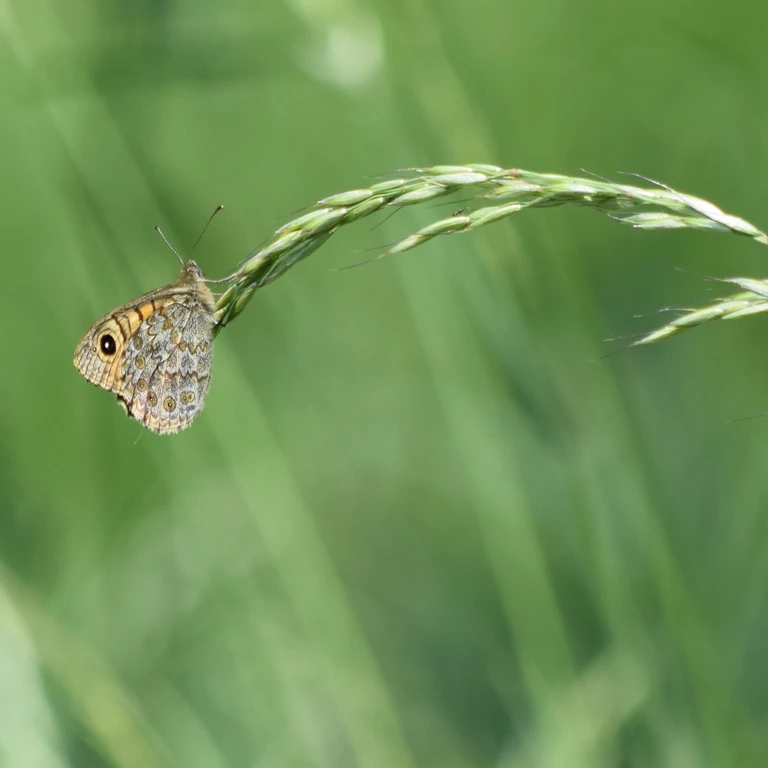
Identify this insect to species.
Lasiommata megera (also Pararge megera)
